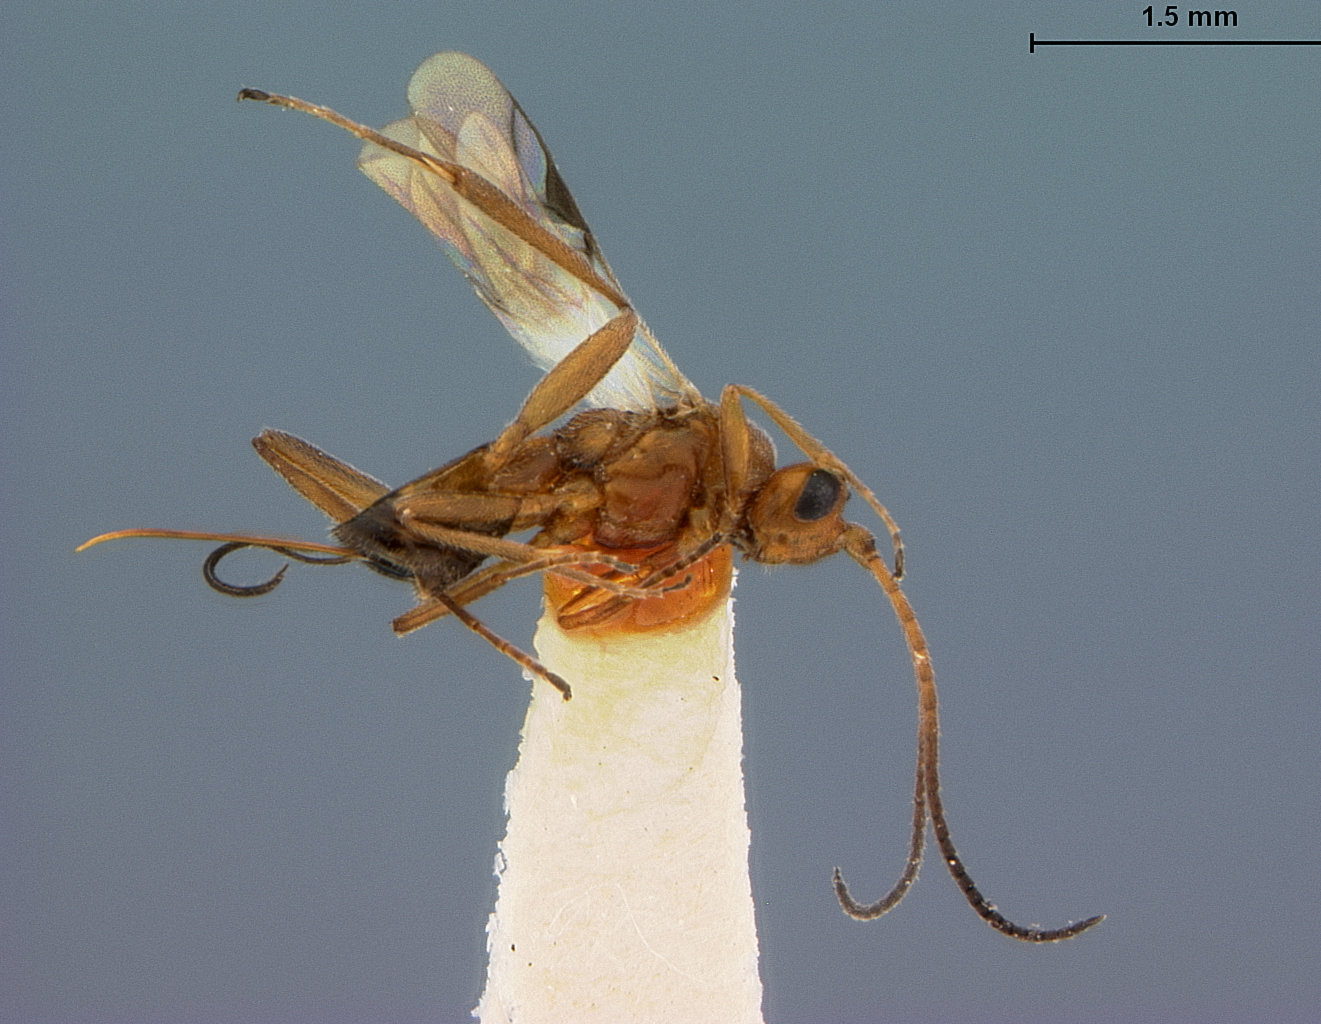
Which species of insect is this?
Orgilus cerinus
